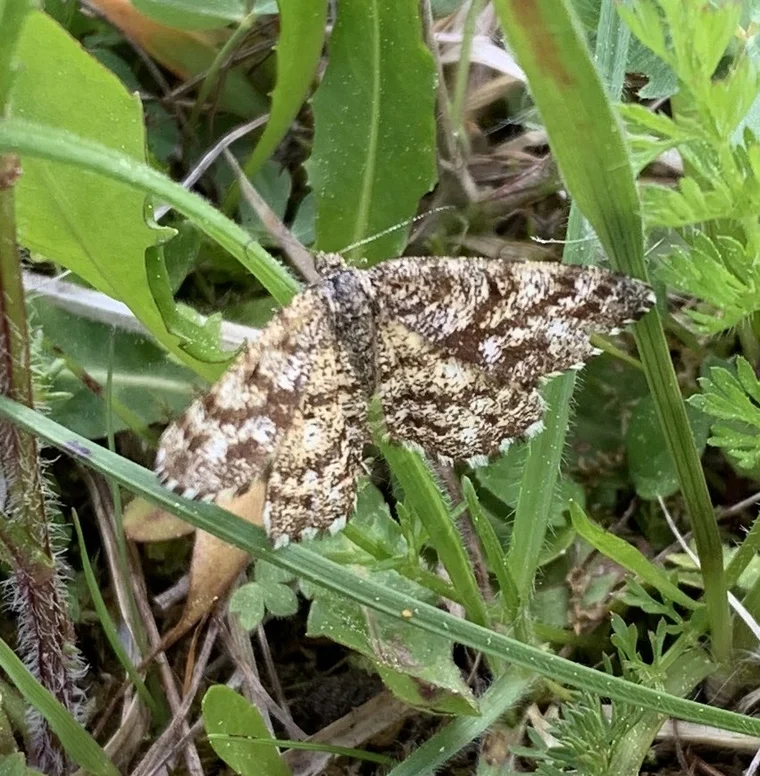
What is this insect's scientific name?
Ematurga atomaria
